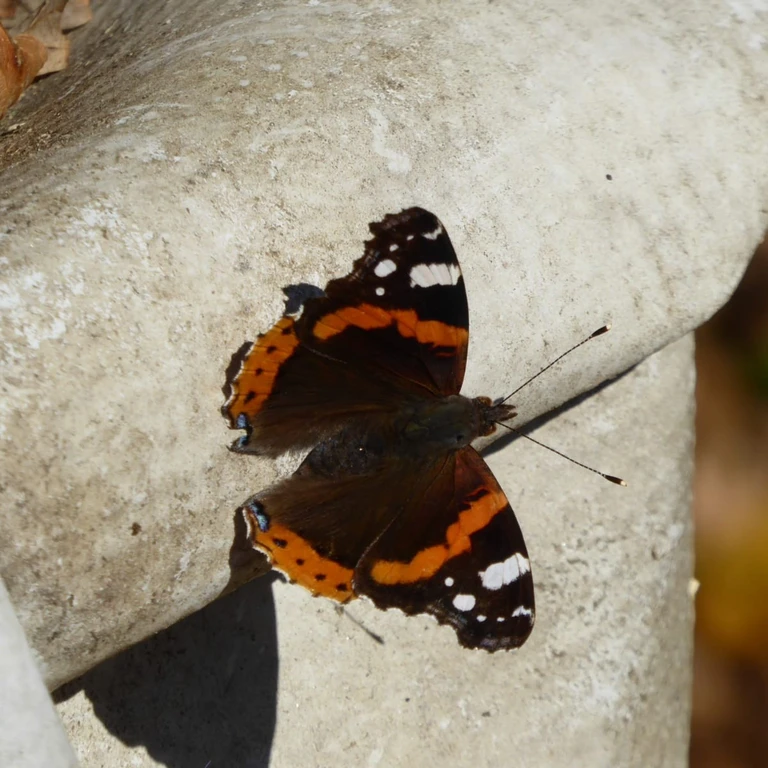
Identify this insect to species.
Vanessa atalanta
